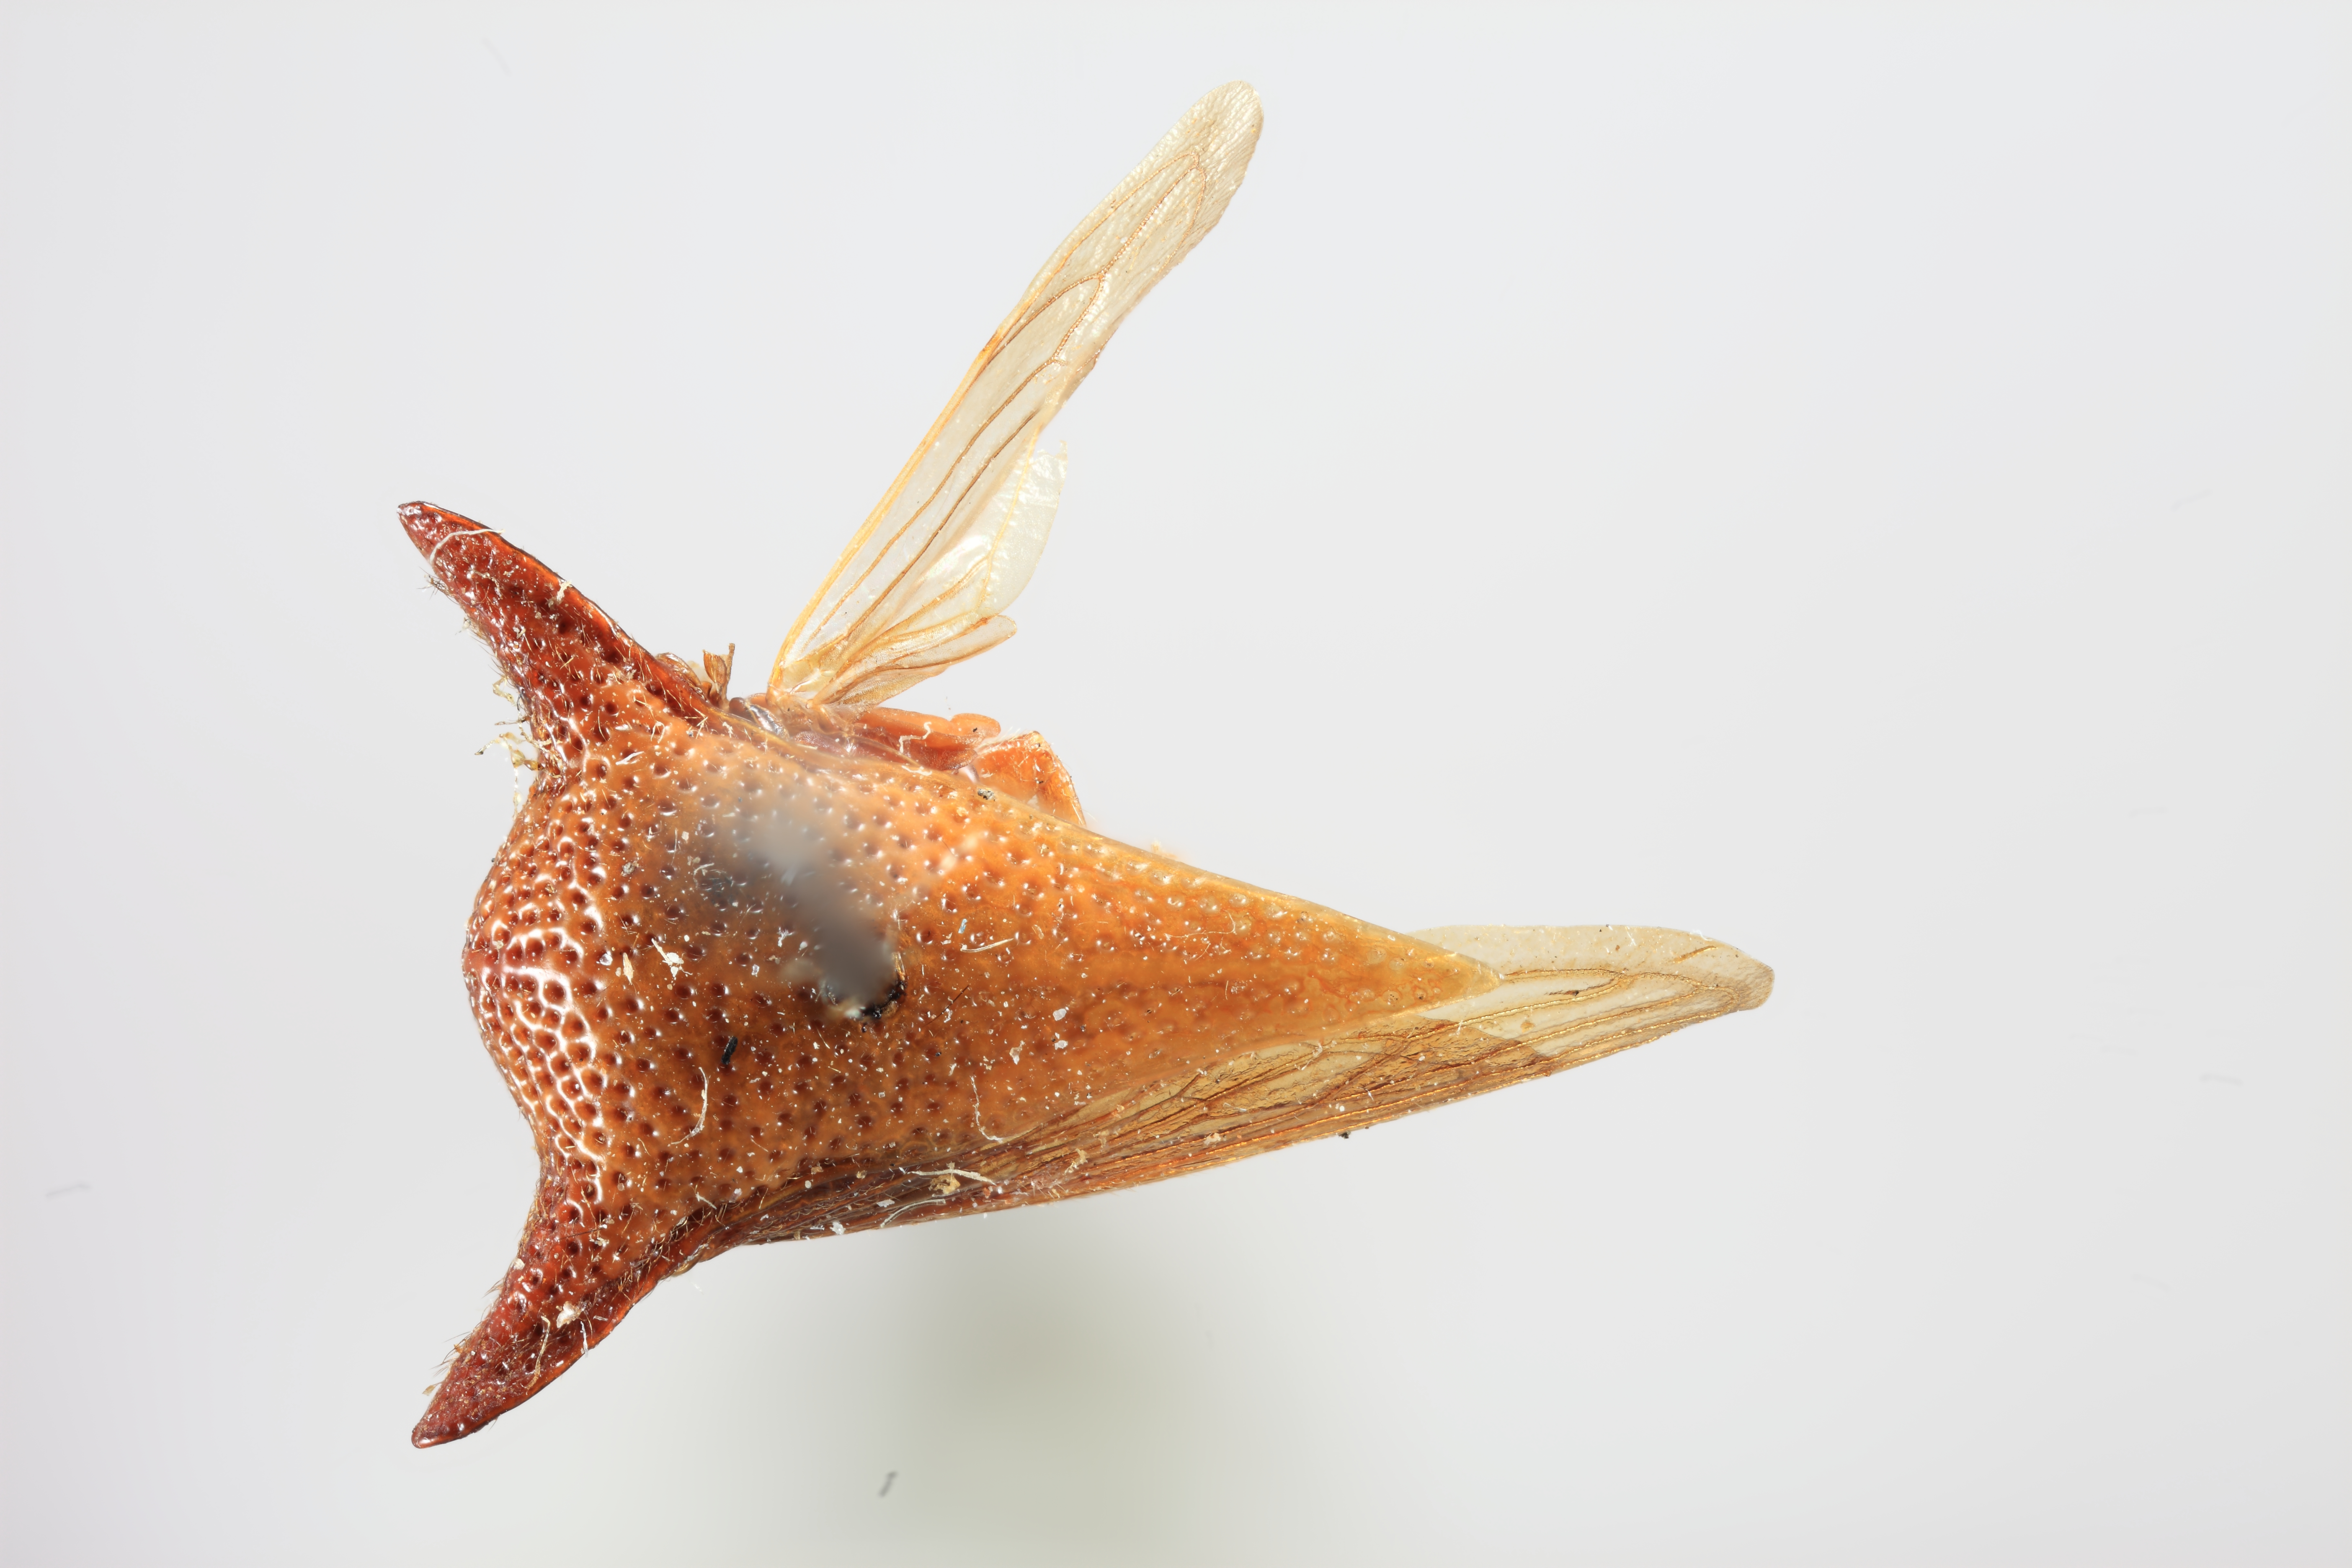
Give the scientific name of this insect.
Turrialbia felina
